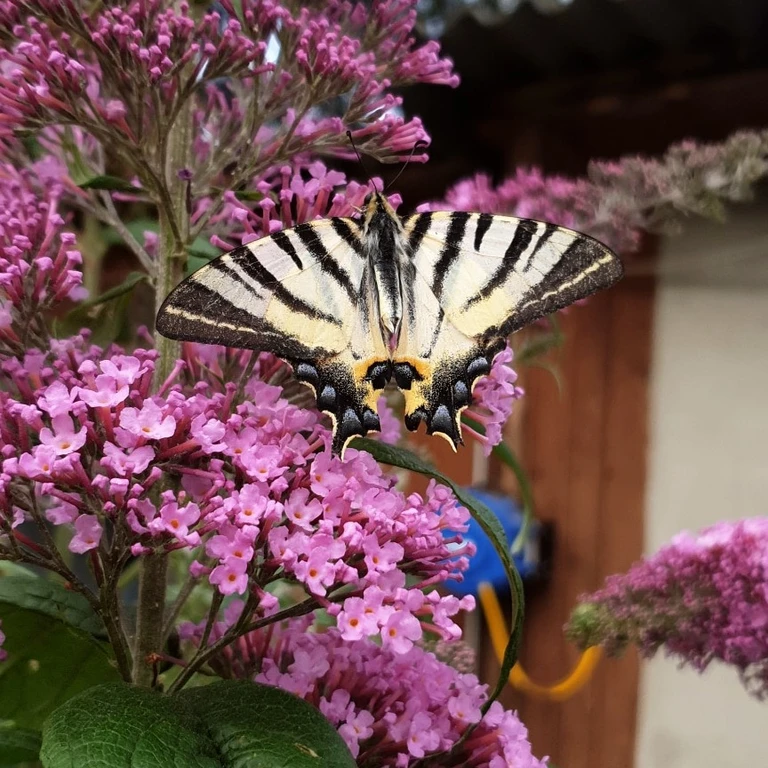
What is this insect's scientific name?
Iphiclides podalirius
